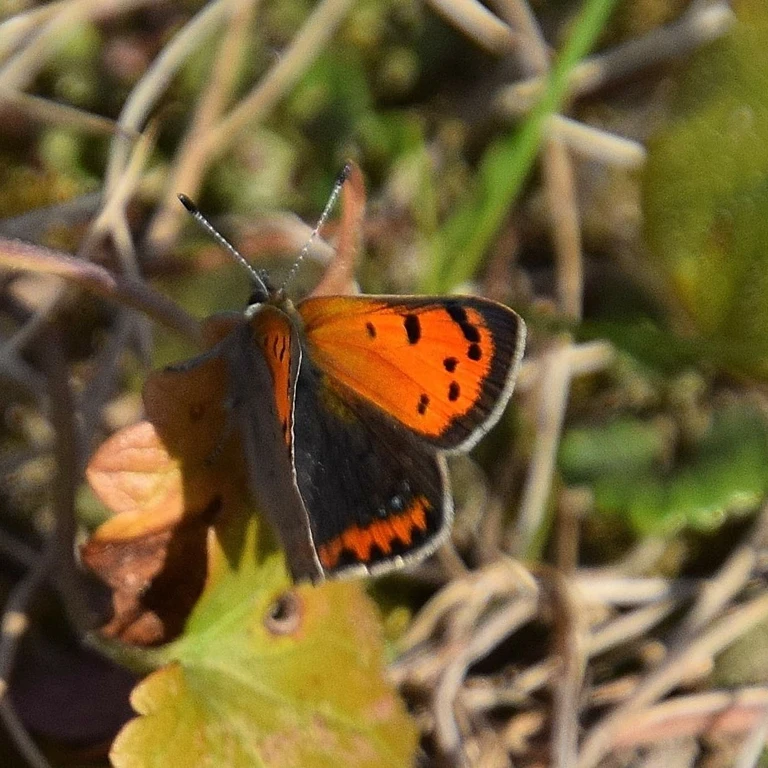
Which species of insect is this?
Lycaena phlaeas
